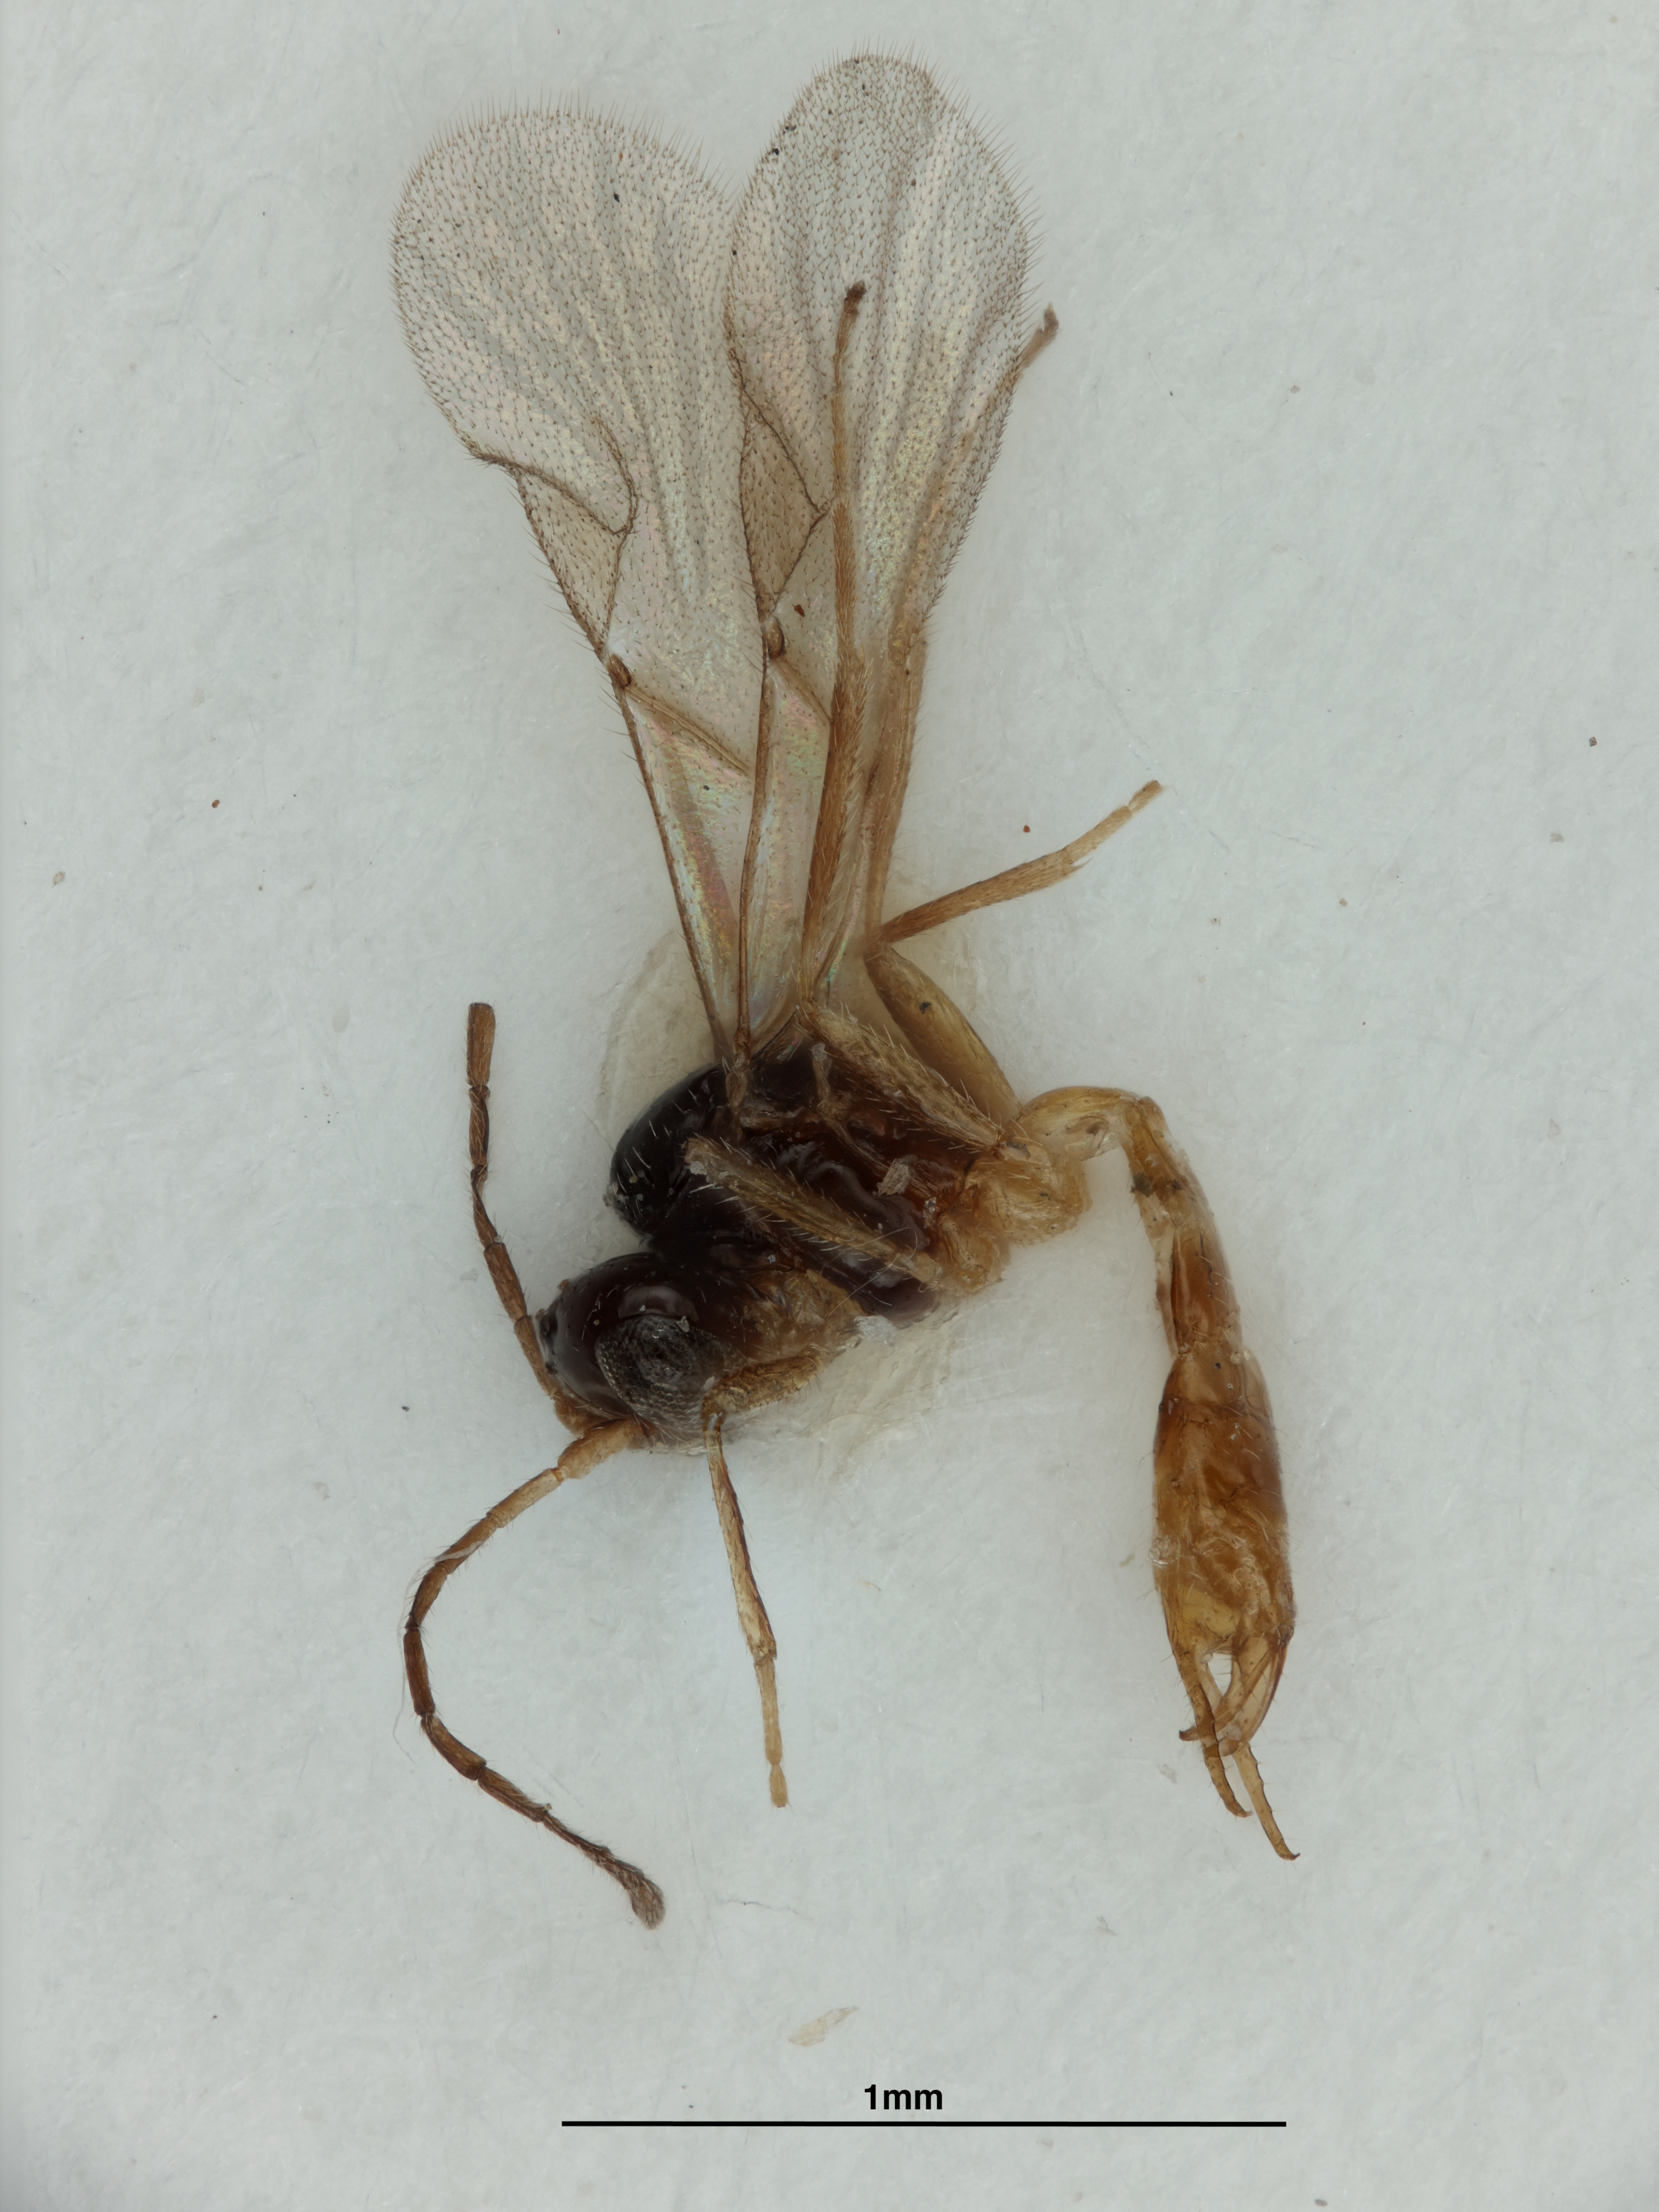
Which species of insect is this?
Trioxys setaceus
